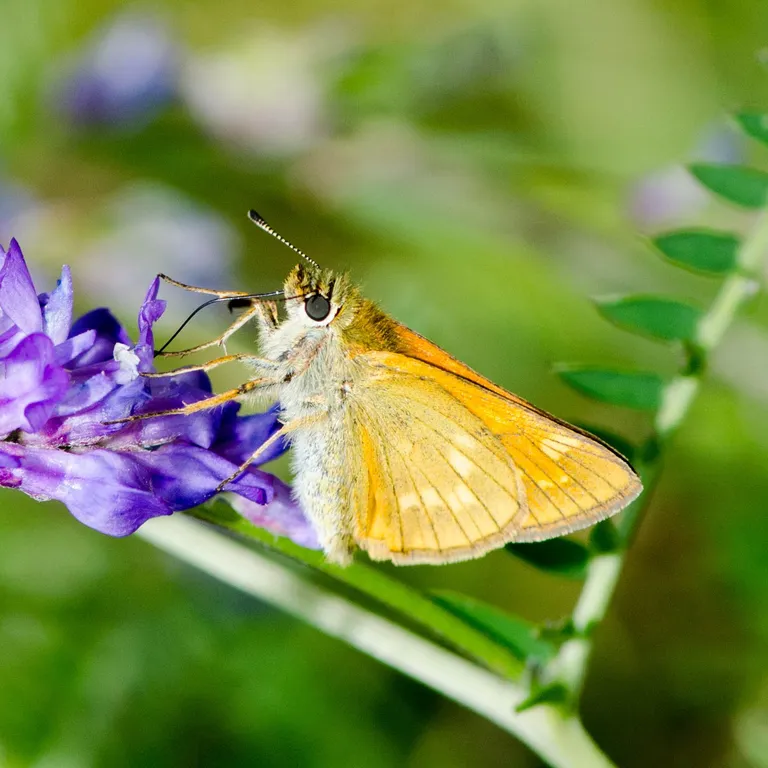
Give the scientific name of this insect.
Ochlodes sylvanus (also Ochlodes venata)
